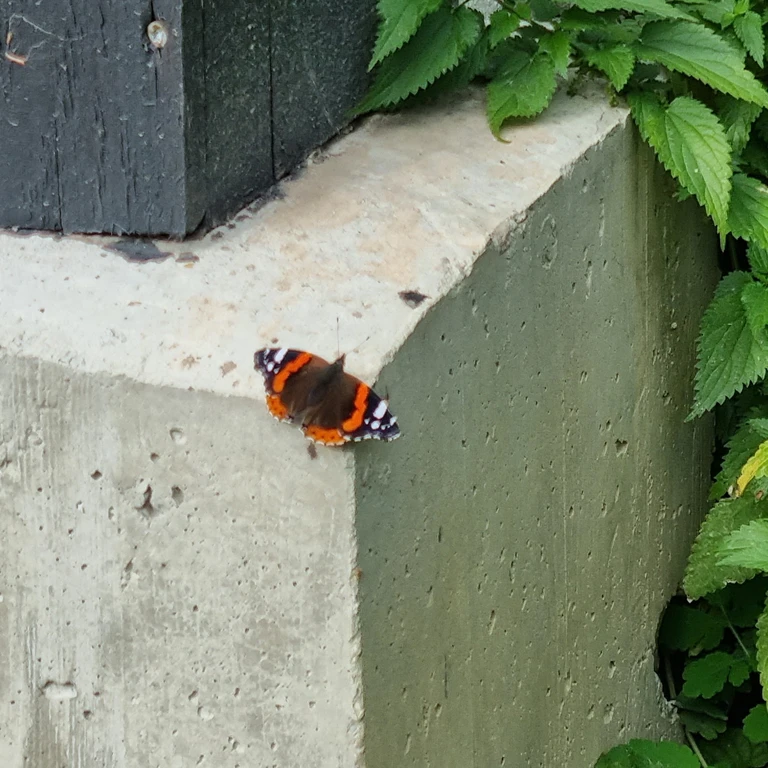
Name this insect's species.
Vanessa atalanta
